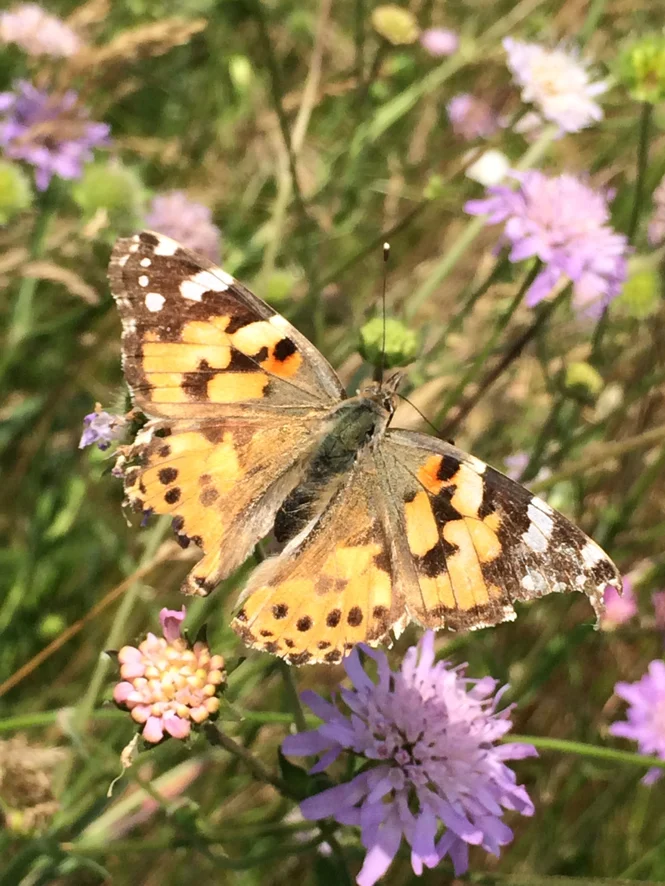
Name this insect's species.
Vanessa cardui
